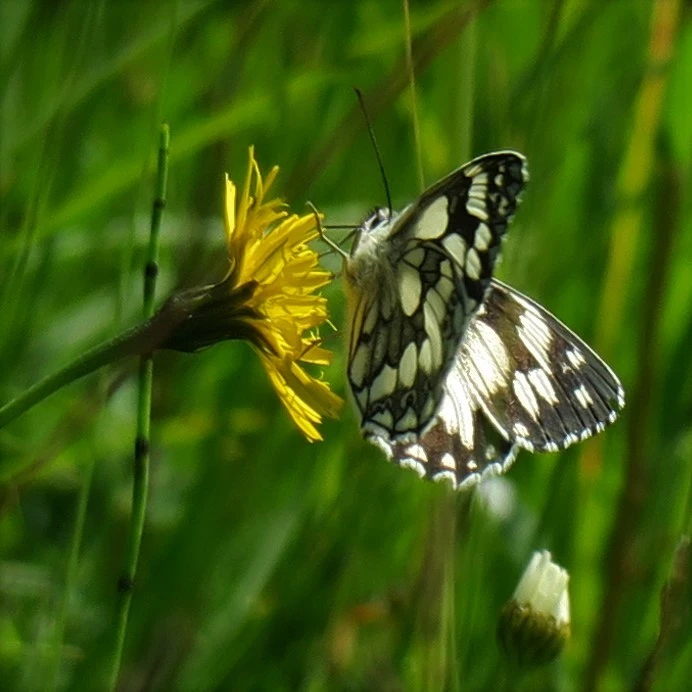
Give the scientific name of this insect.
Melanargia galathea
